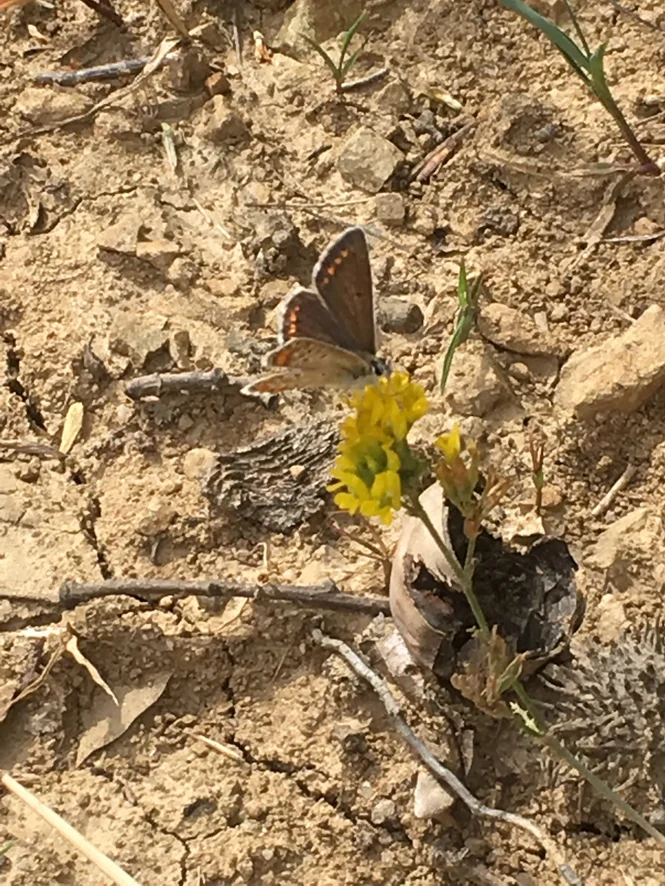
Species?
Aricia agestis/artaxerxes
